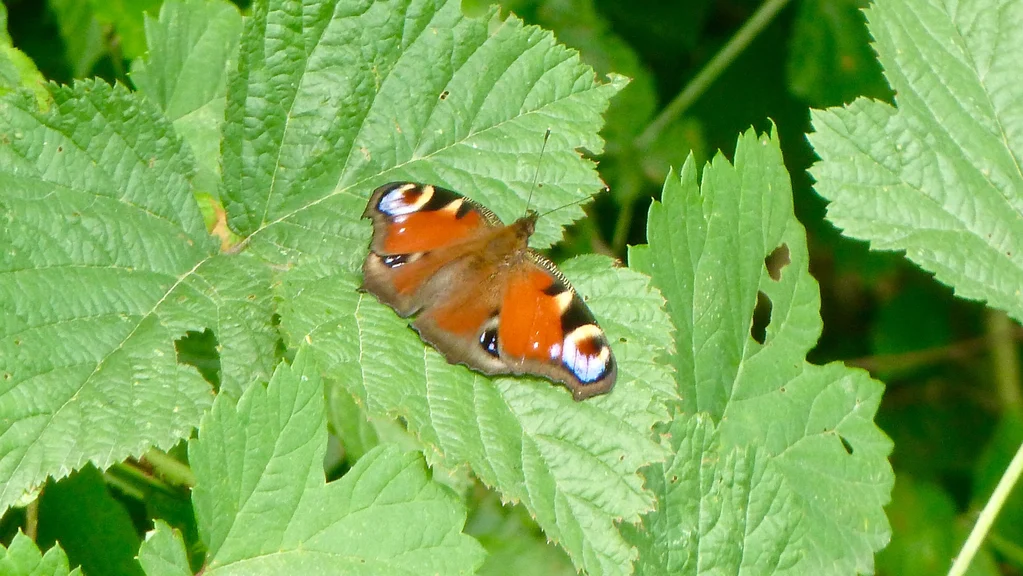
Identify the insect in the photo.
Aglais io
